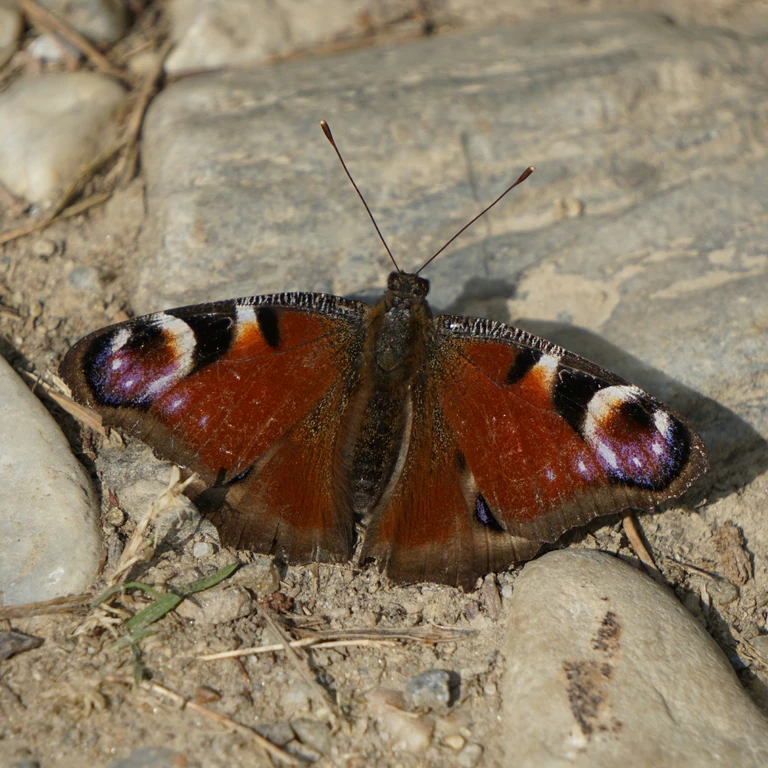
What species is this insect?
Aglais io
